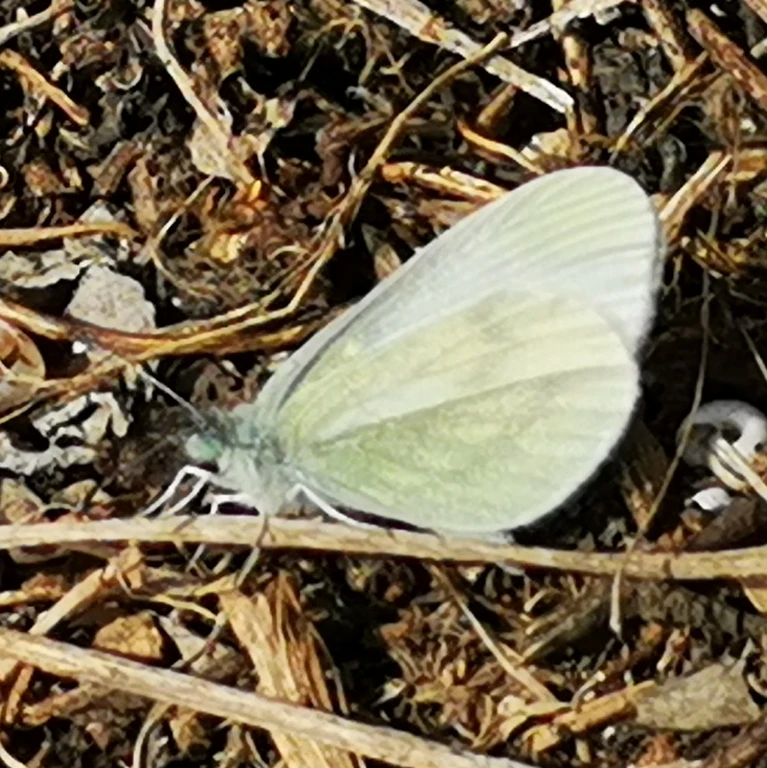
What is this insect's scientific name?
Leptidea sinapis/juvernica
